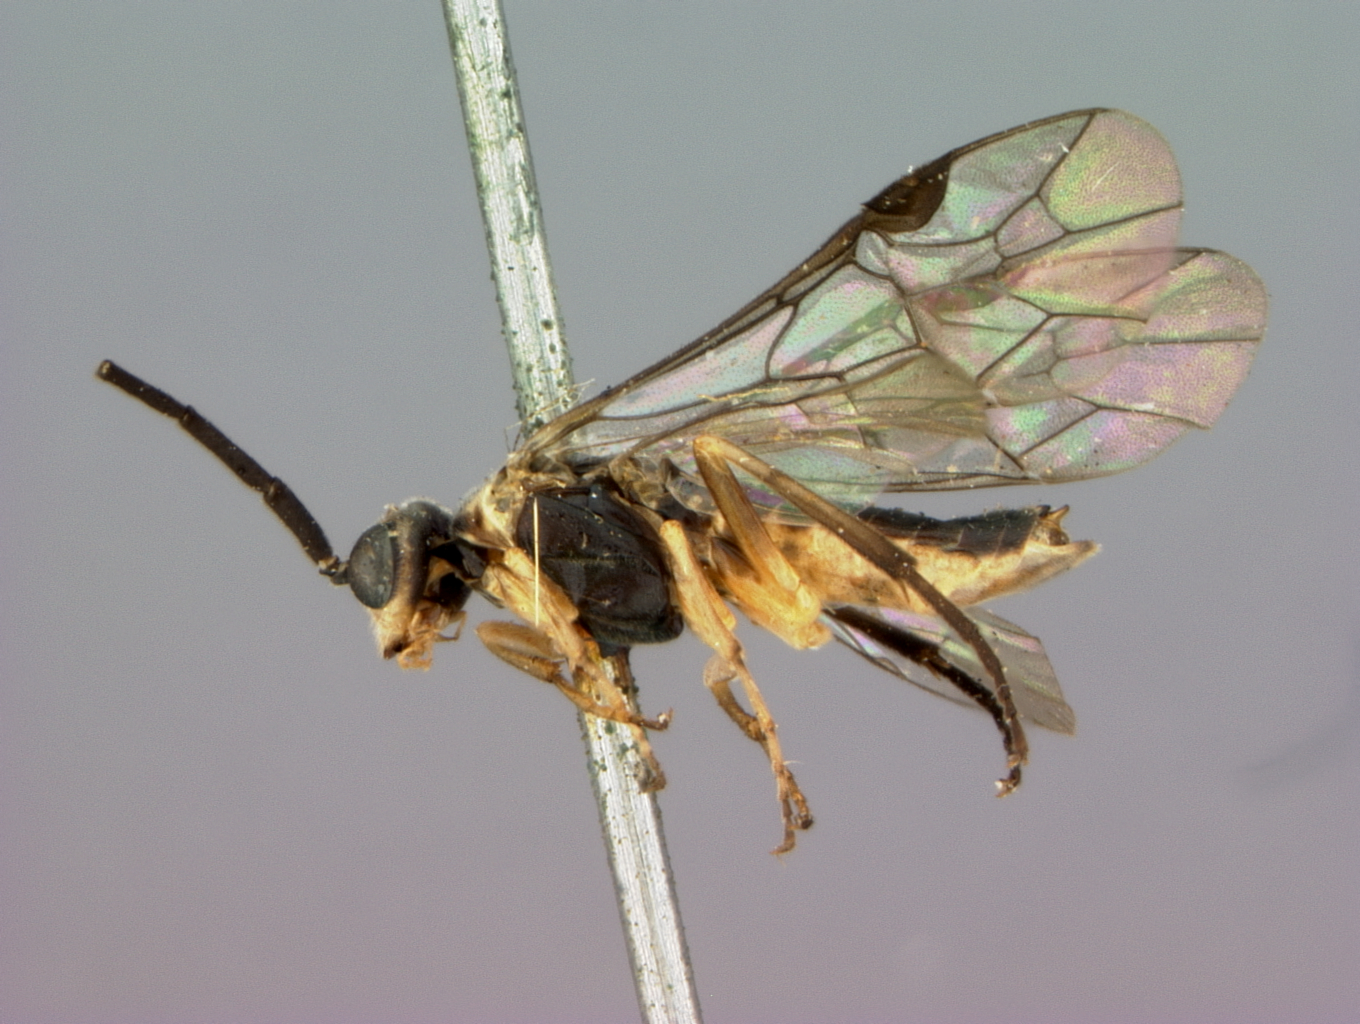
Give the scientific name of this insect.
Pachynematus wrangeli
